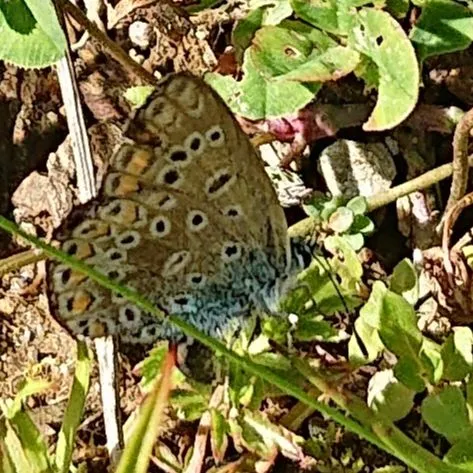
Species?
Polyommatus icarus
